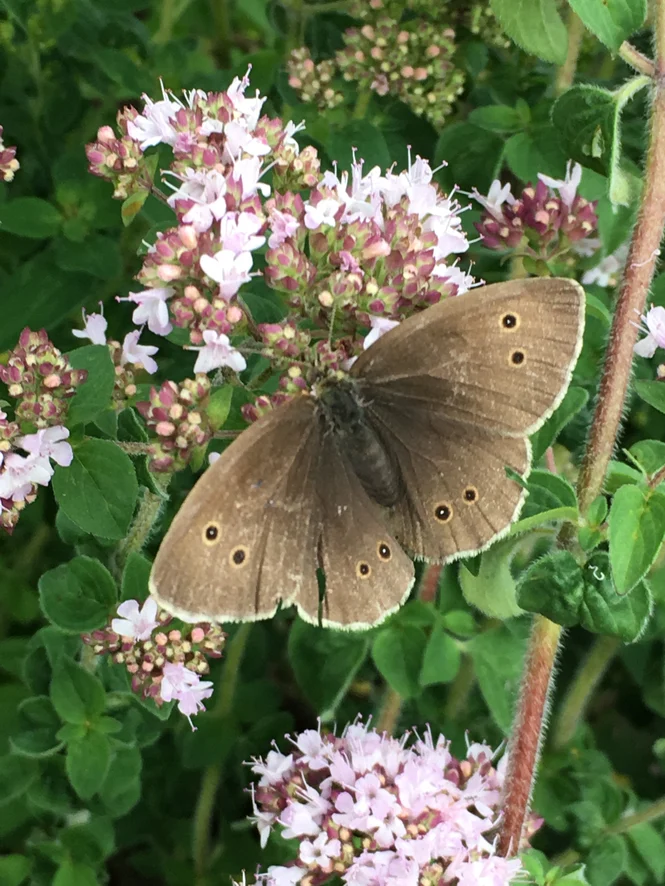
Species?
Aphantopus hyperantus
